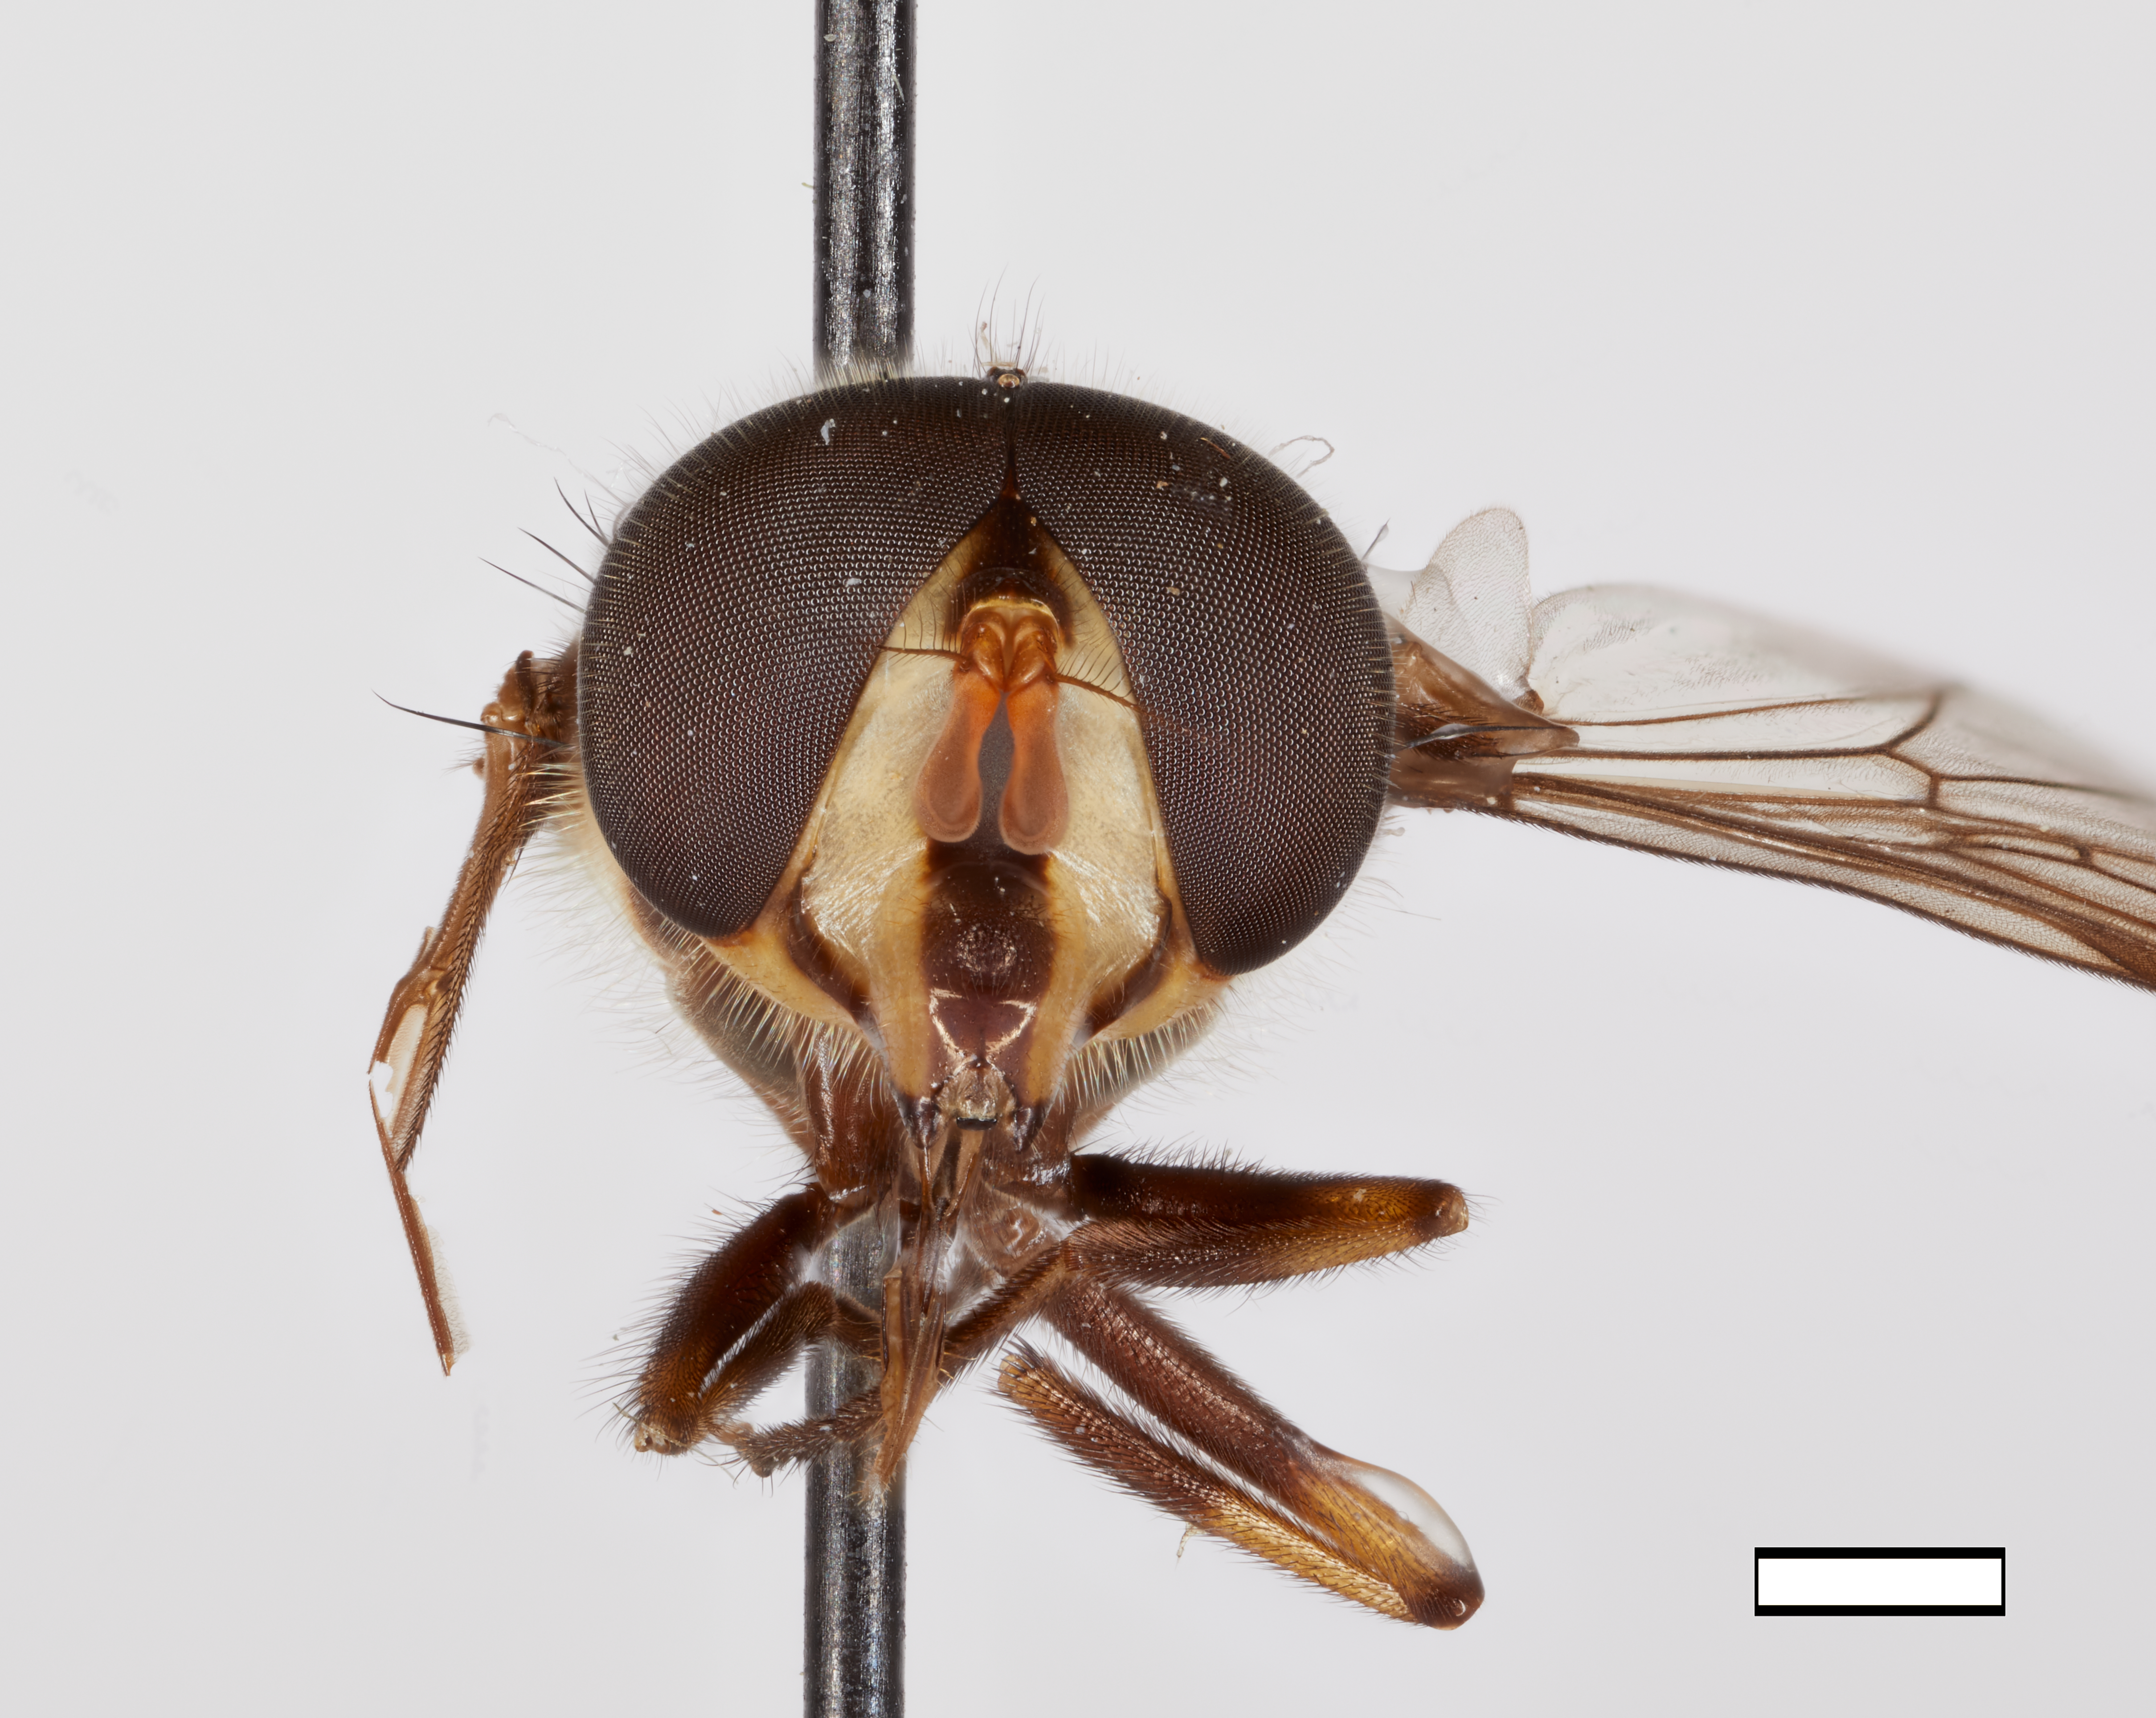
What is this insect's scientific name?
Copestylum infractum
